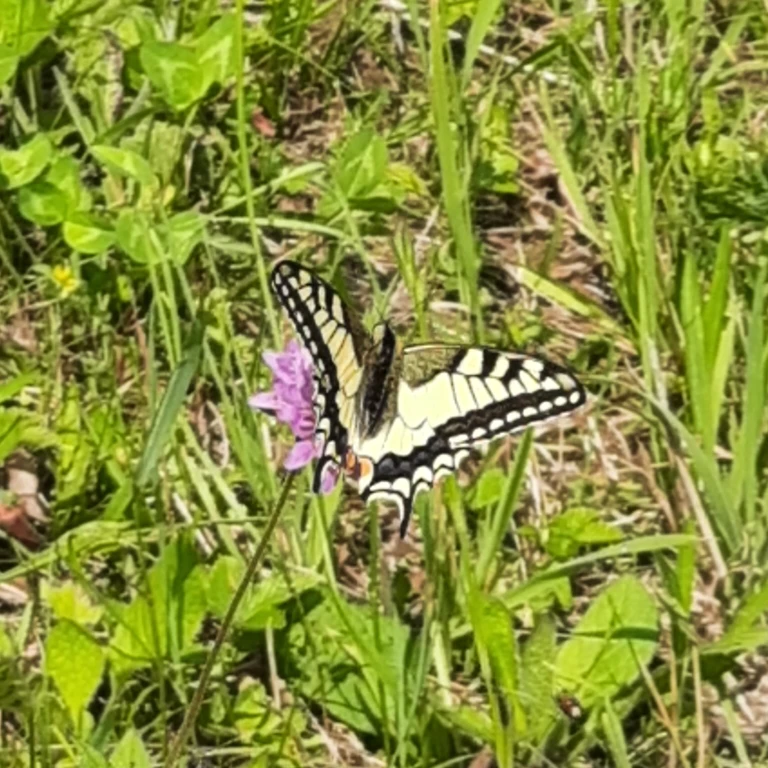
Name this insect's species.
Papilio machaon
